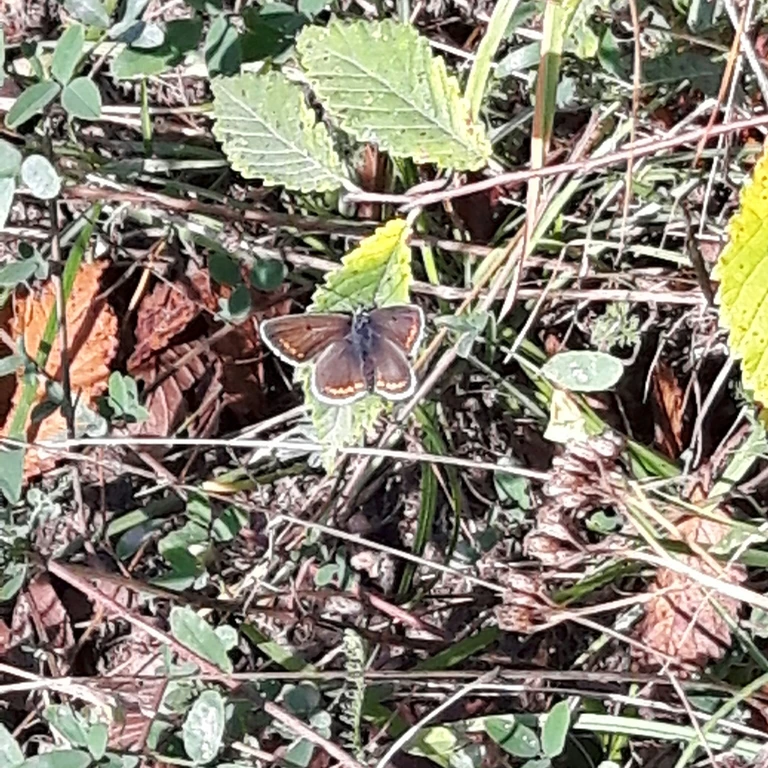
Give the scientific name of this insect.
Aricia agestis/artaxerxes
